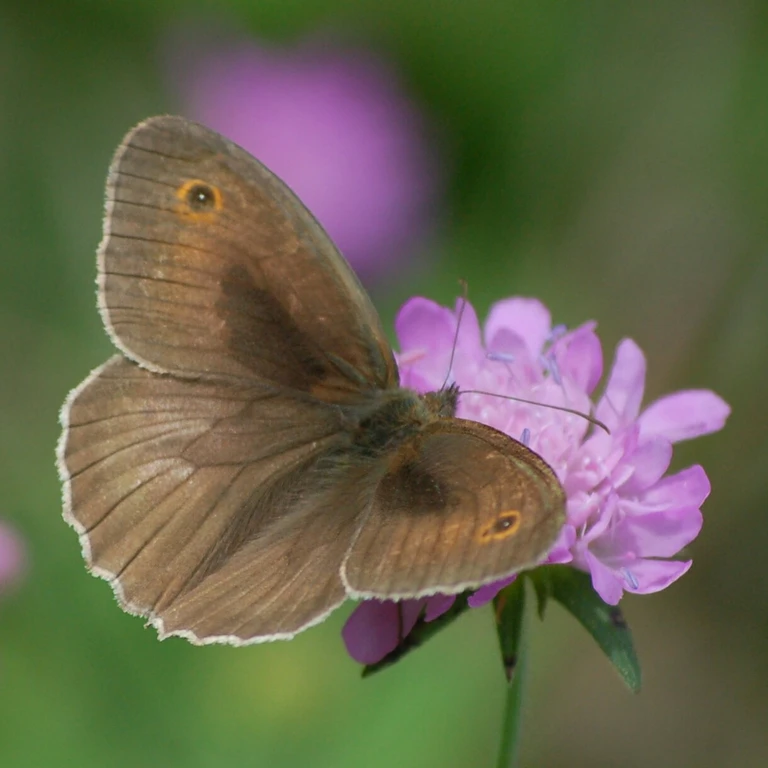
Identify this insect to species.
Maniola jurtina
